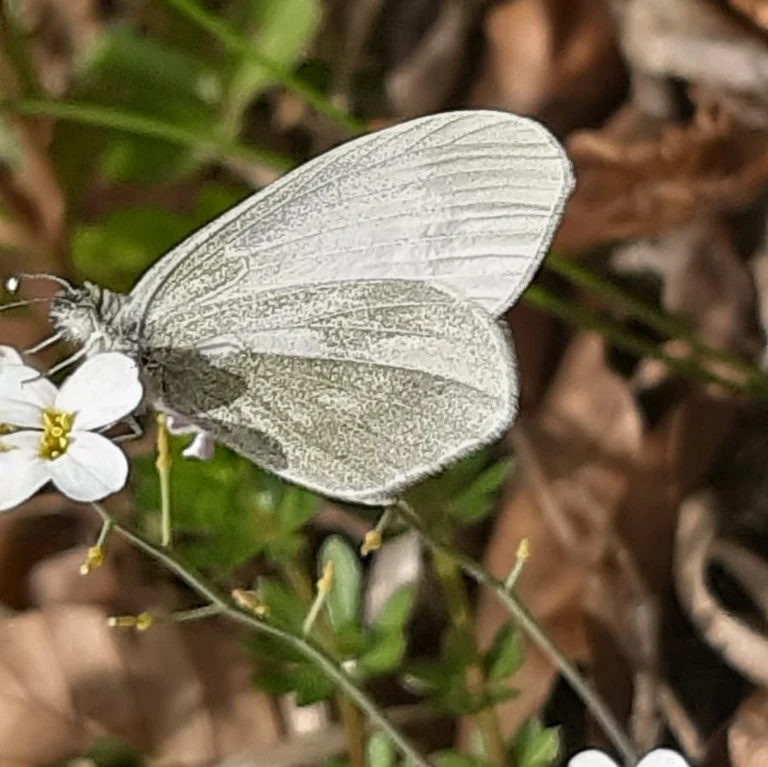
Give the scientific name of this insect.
Leptidea sinapis/juvernica
